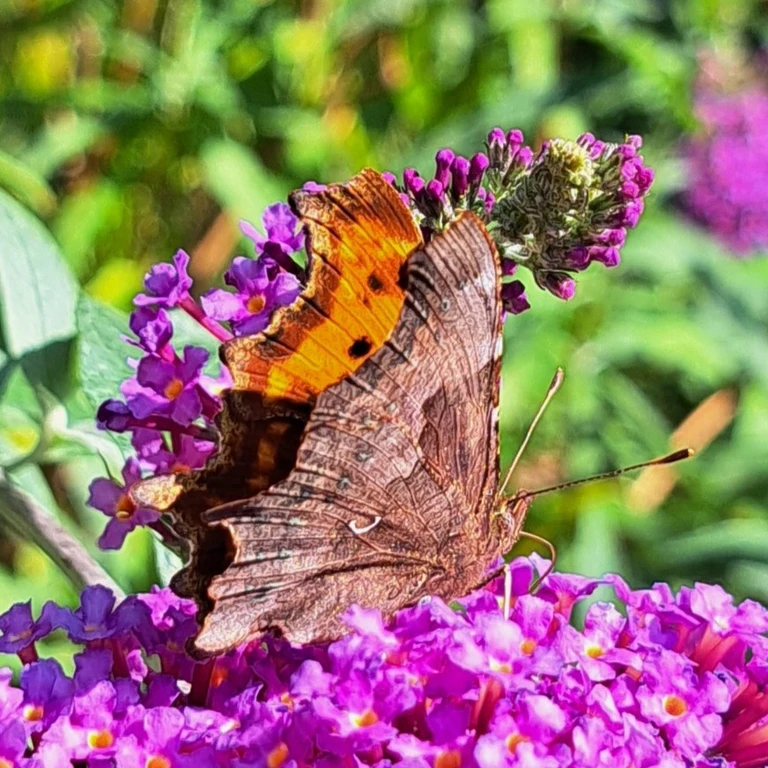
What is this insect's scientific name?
Polygonia c-album
